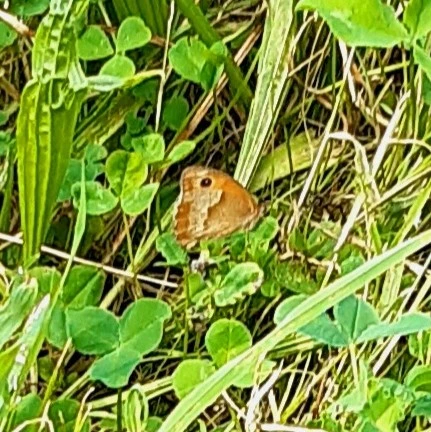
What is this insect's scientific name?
Maniola jurtina
